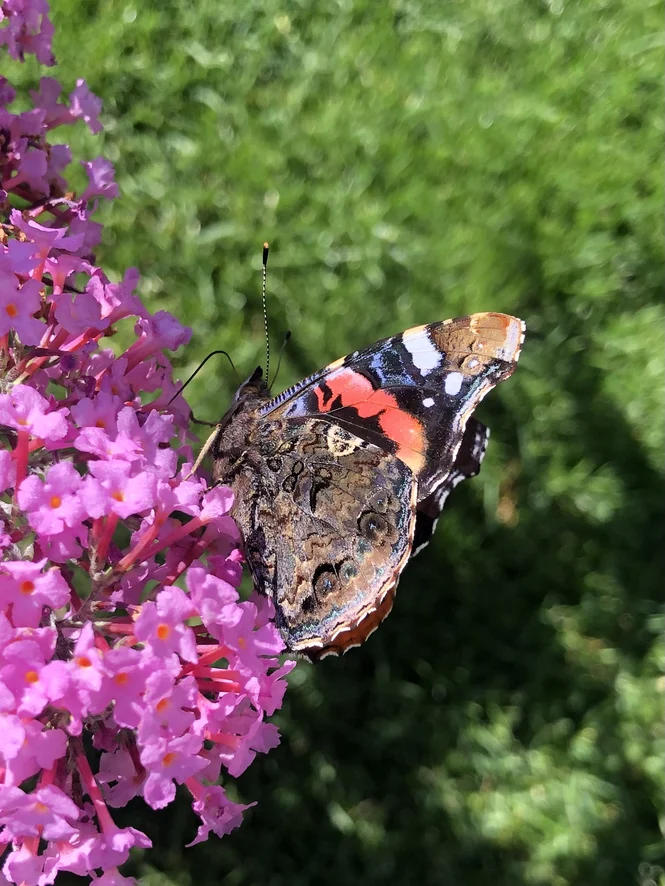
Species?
Vanessa atalanta
